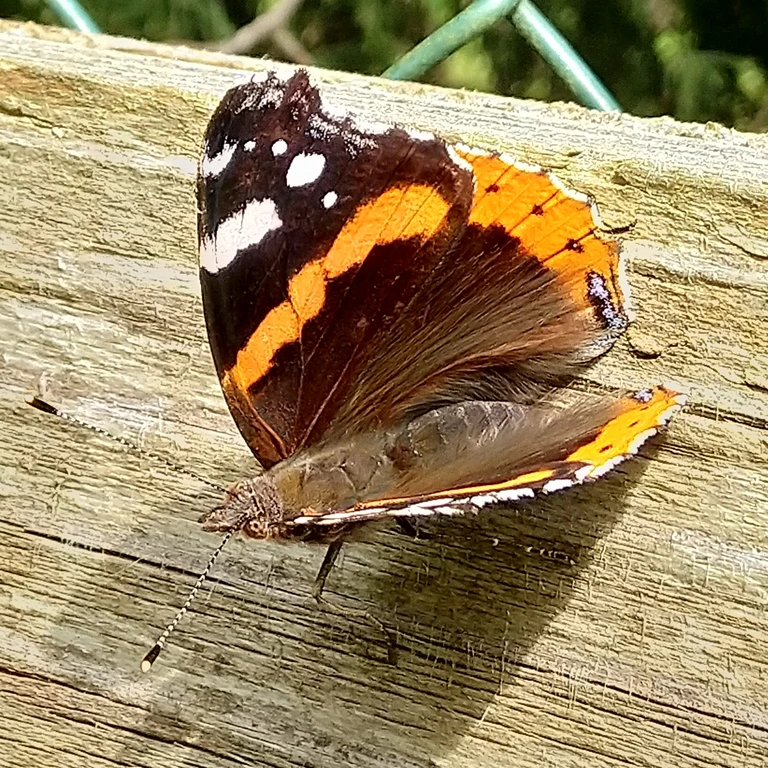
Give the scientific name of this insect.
Vanessa atalanta
